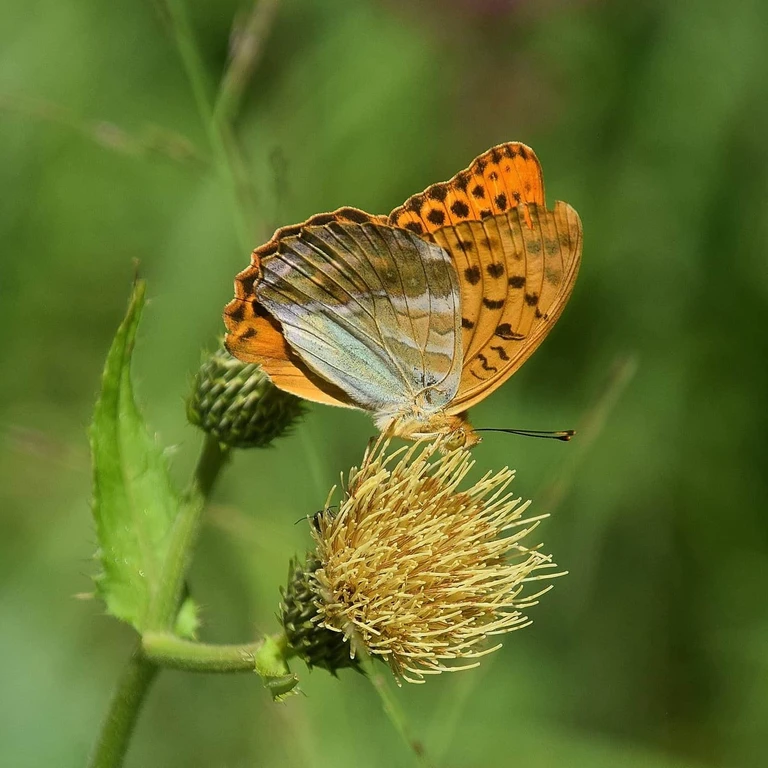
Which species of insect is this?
Argynnis paphia
